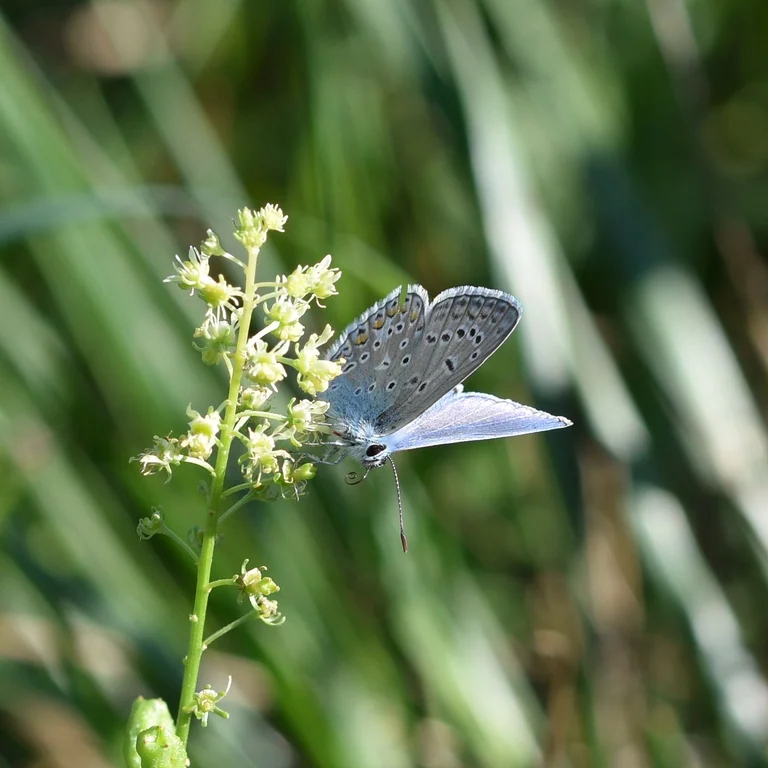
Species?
Polyommatus icarus
